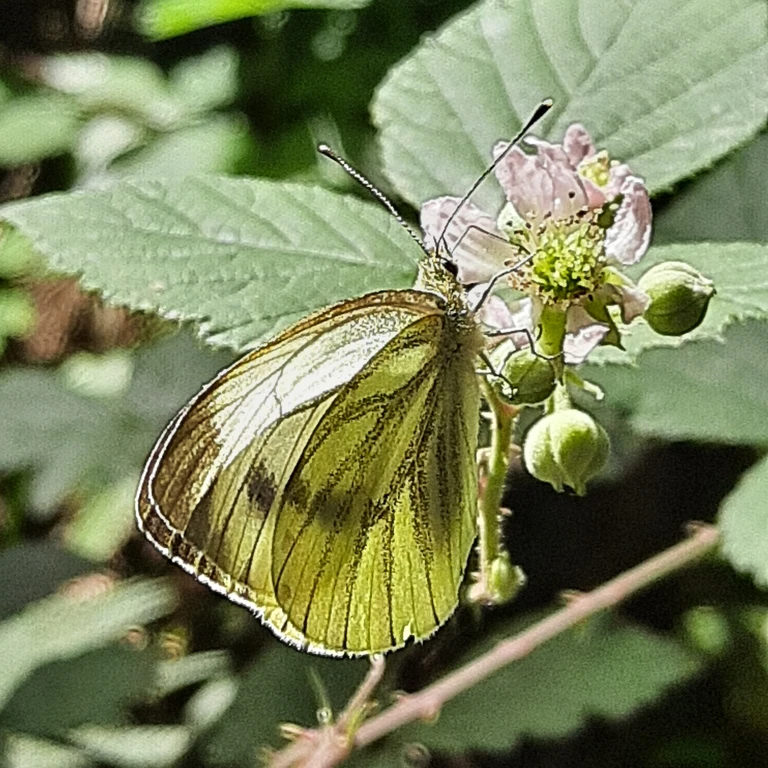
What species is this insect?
Pieris napi
